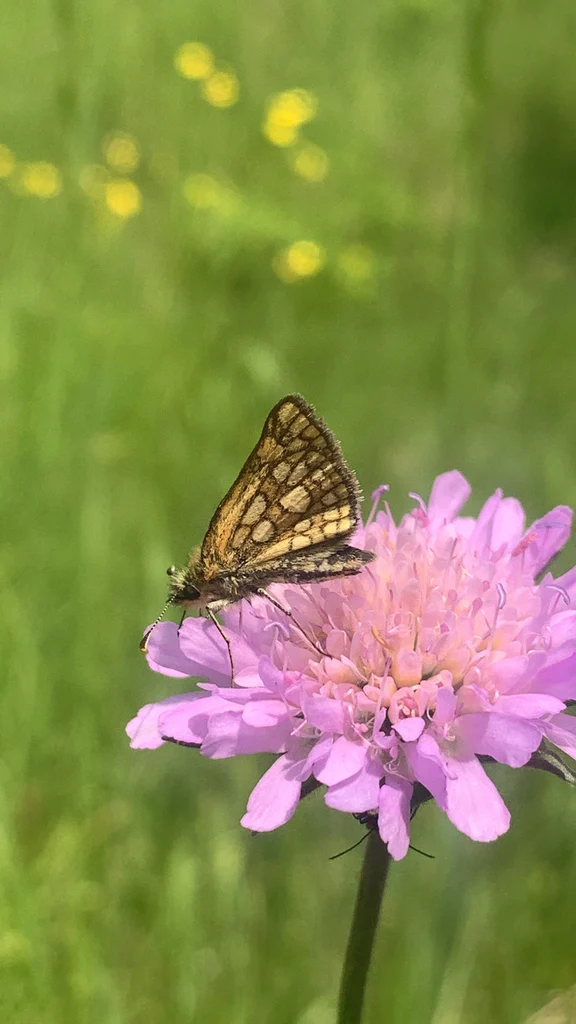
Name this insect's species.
Carterocephalus palaemon
